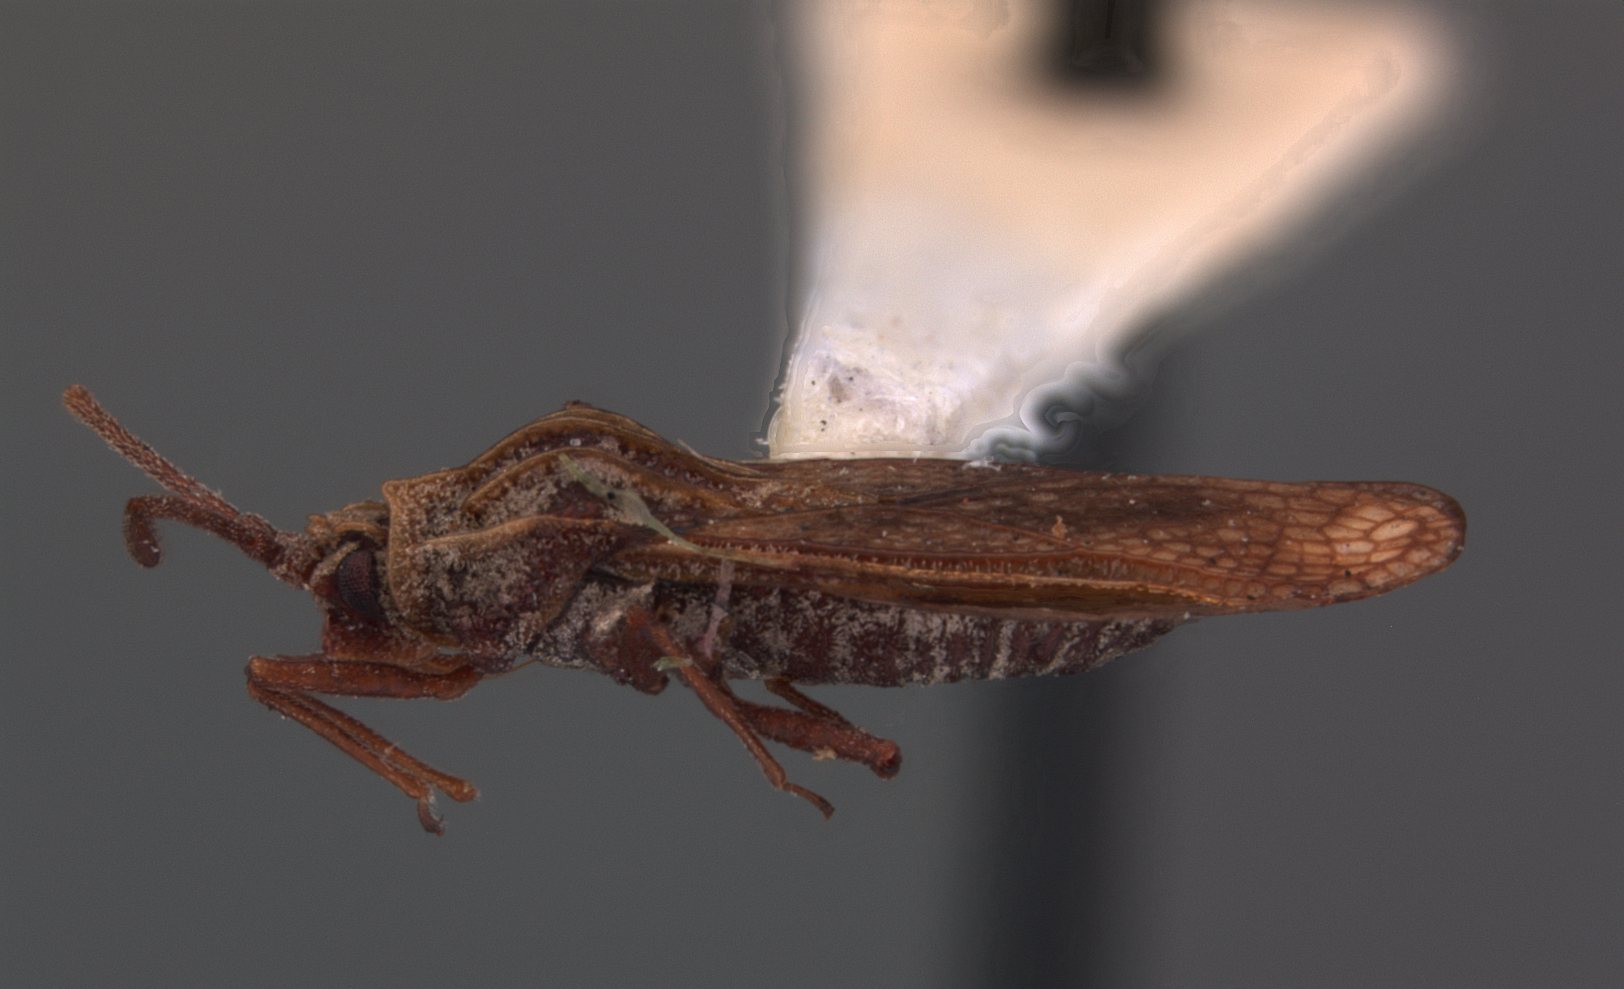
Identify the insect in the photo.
Teleonemia inops
